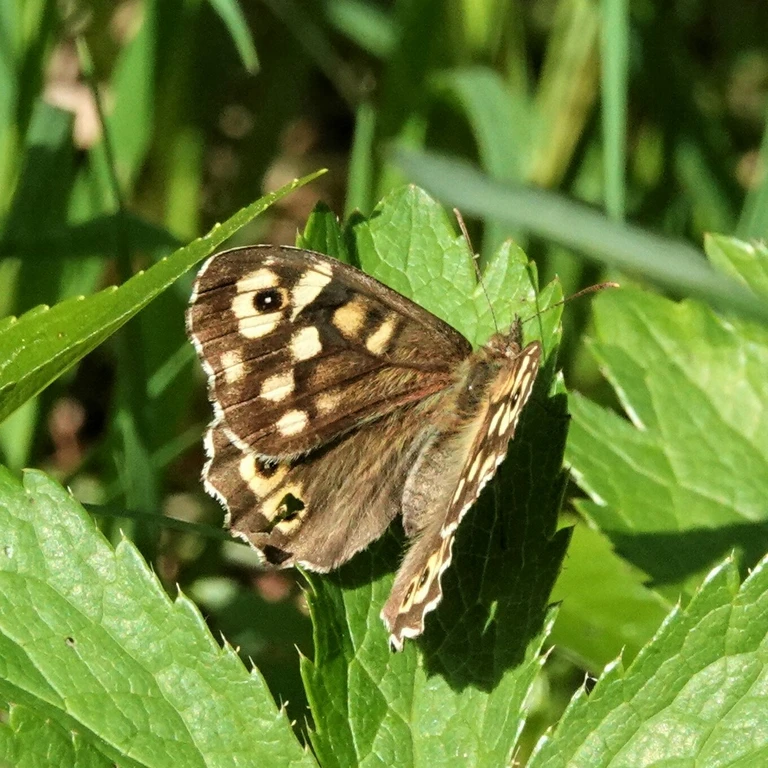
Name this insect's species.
Pararge aegeria
